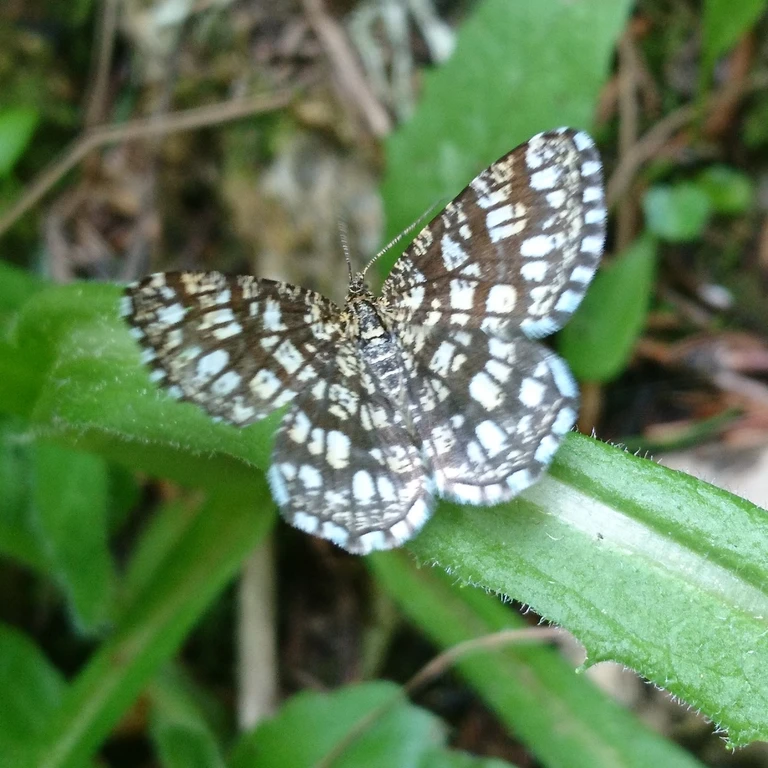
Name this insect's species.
Chiasmia clathrata
